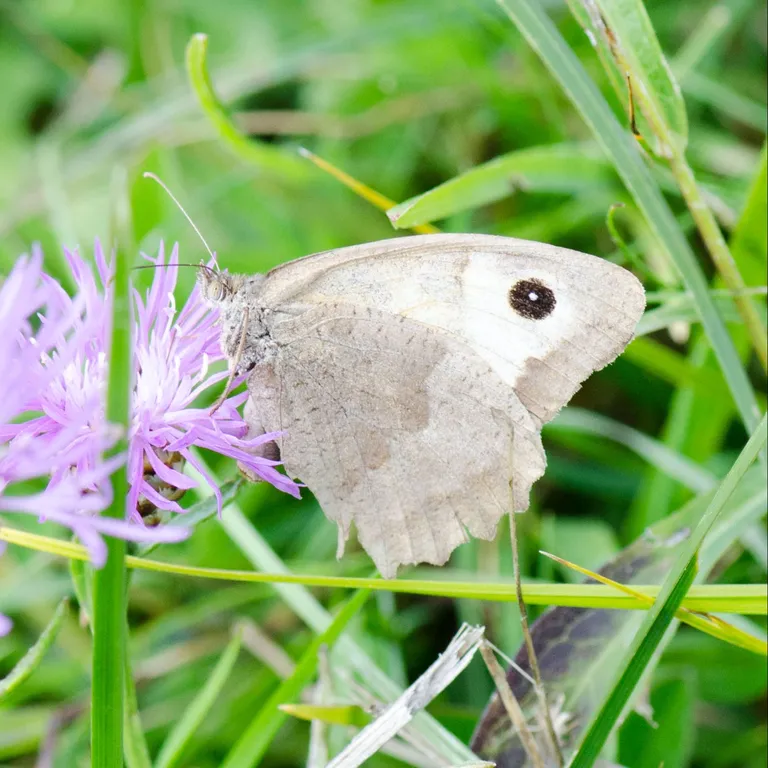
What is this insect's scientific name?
Maniola jurtina
